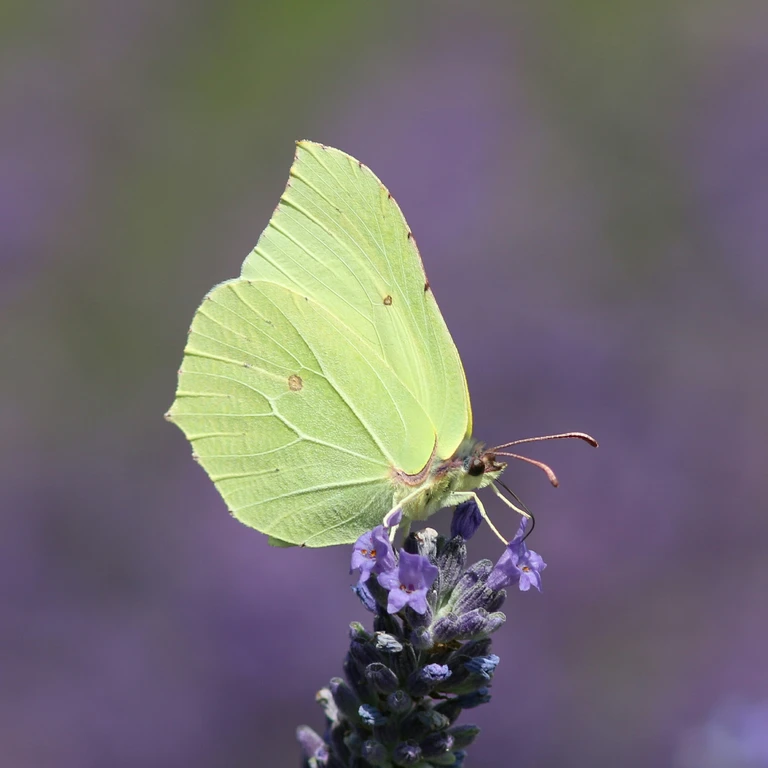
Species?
Gonepteryx rhamni
